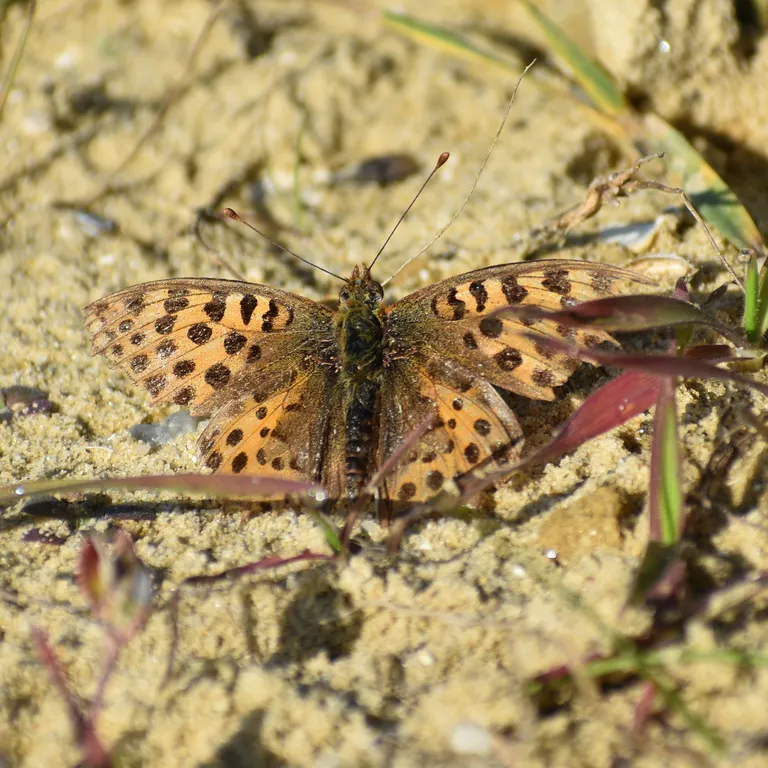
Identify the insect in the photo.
Issoria lathonia
